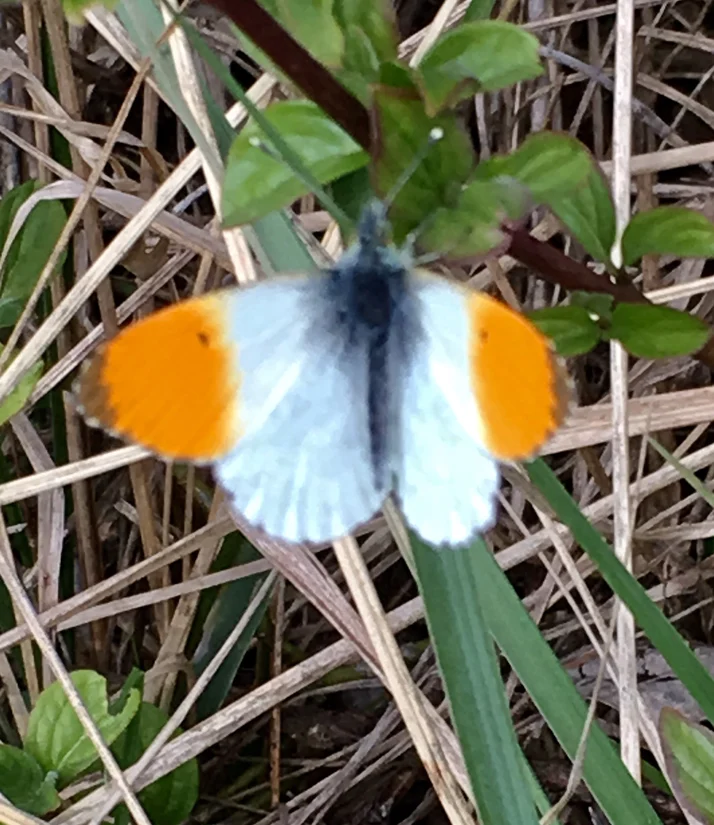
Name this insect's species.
Anthocharis cardamines
